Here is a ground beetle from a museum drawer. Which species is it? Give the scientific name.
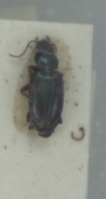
Bembidion varium
